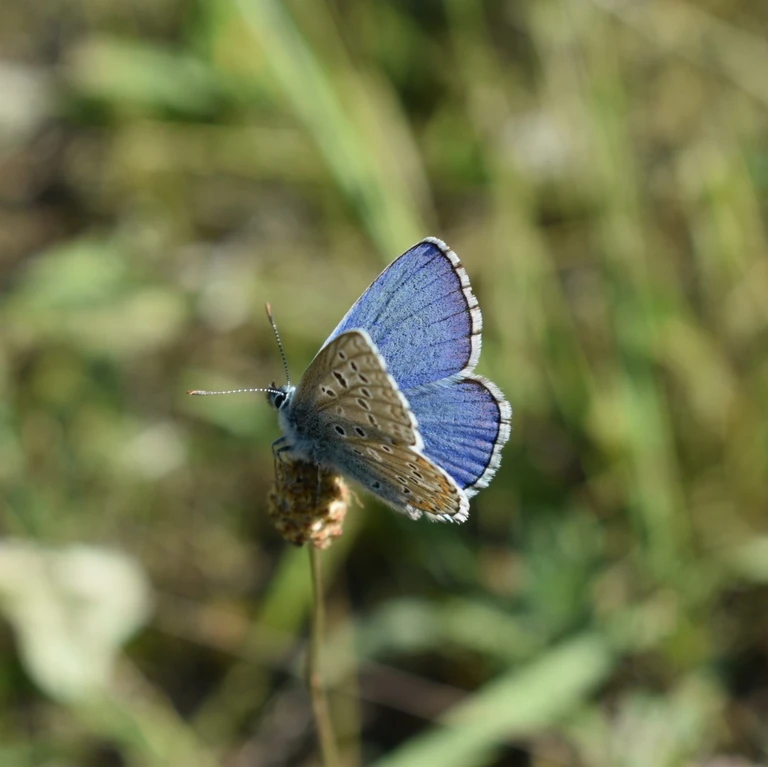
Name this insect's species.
Lysandra bellargus
